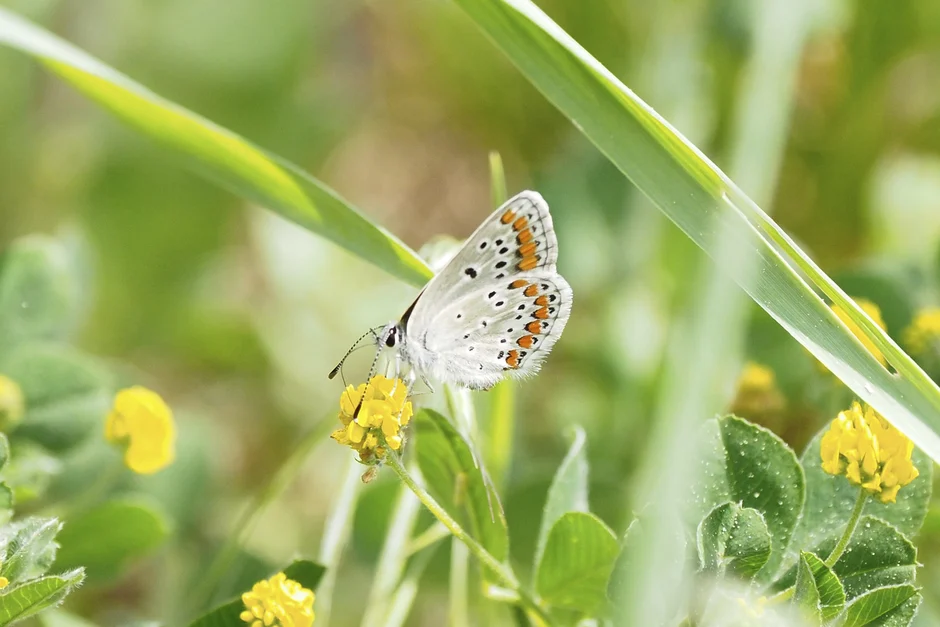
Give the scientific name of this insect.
Aricia agestis/artaxerxes
